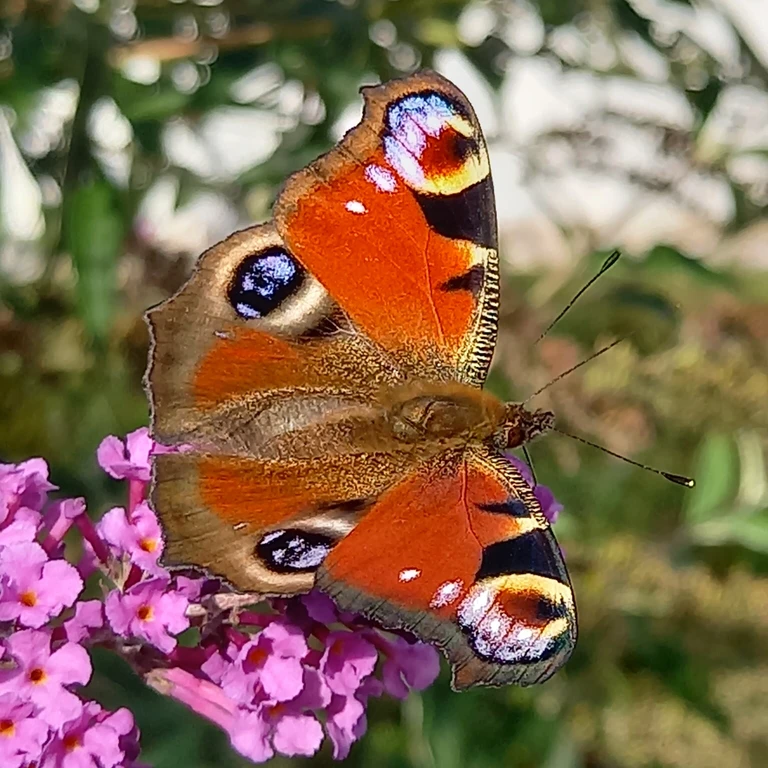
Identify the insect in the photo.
Aglais io
